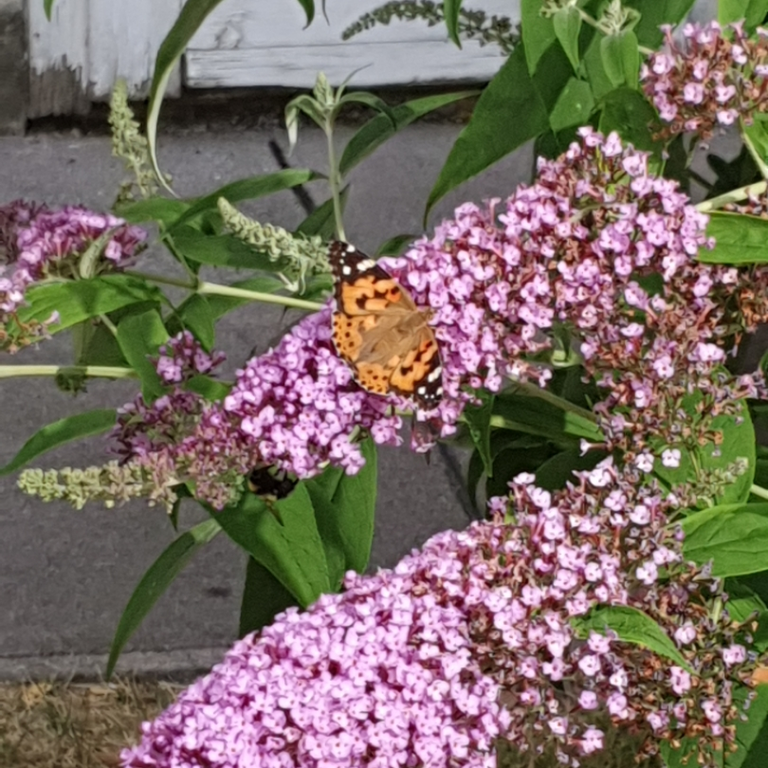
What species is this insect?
Vanessa cardui
